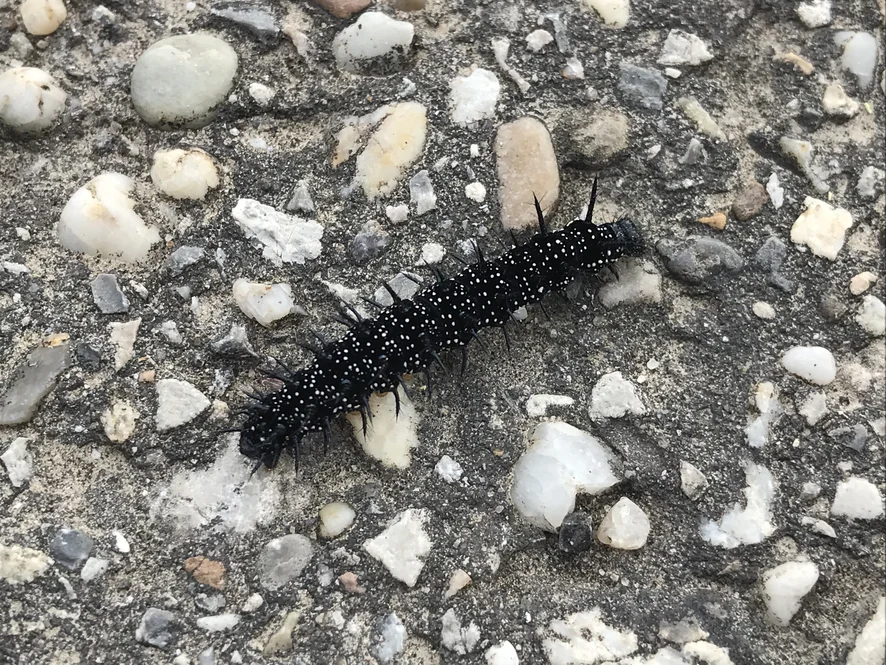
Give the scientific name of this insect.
Aglais io
